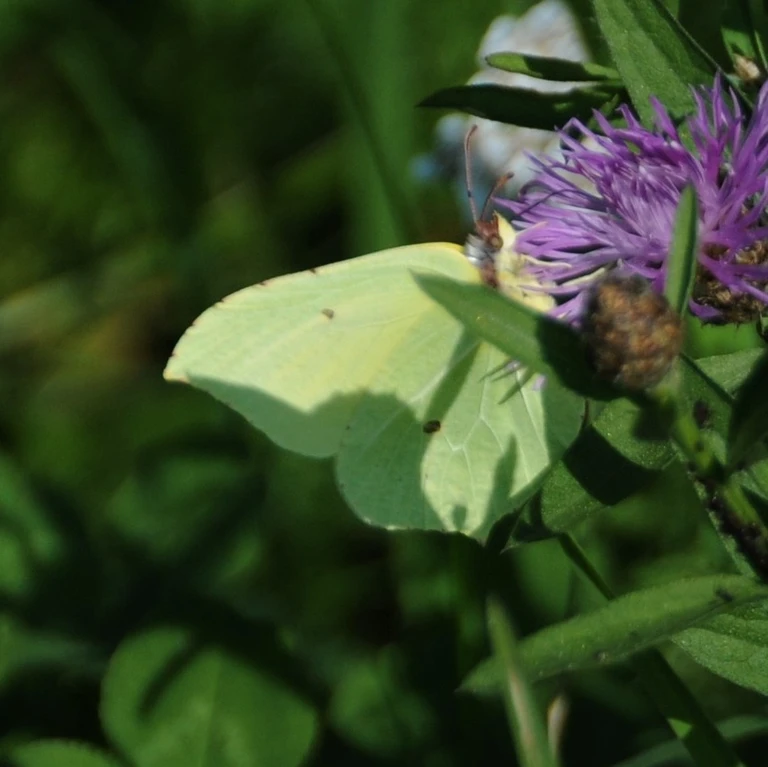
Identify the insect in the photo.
Gonepteryx rhamni
